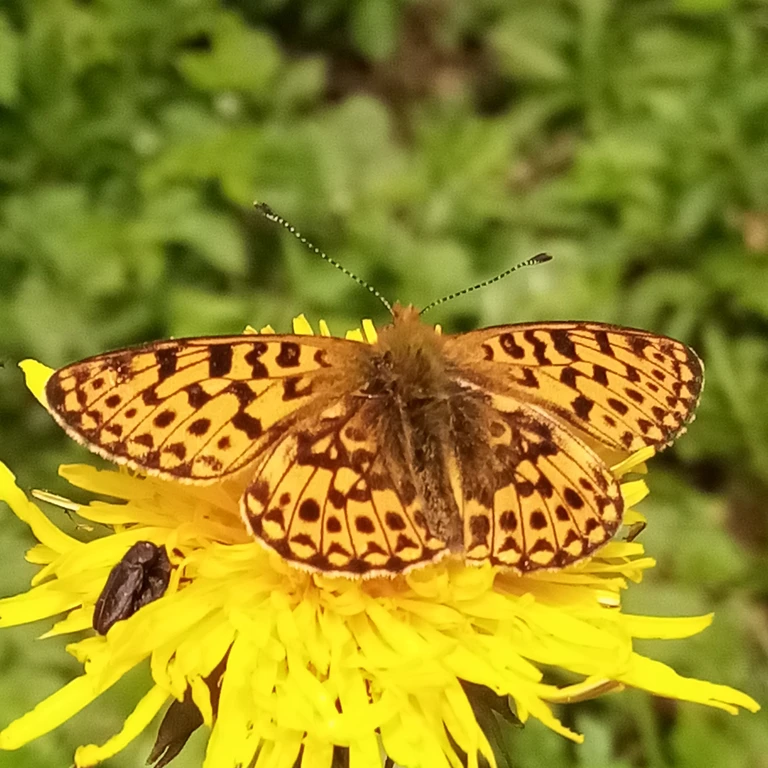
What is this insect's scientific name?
Boloria euphrosyne (also Clossiana euphrosyne)
